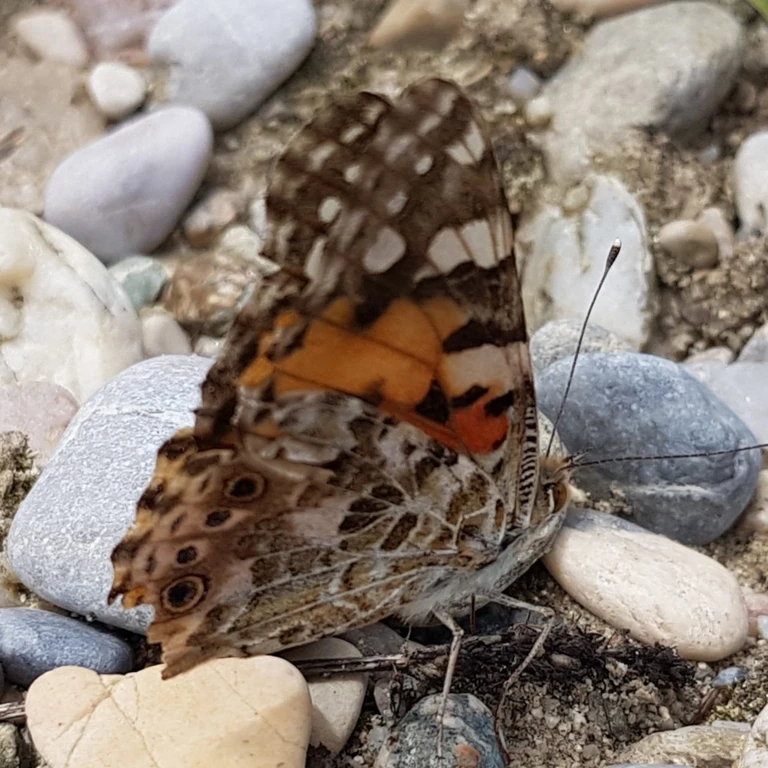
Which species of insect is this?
Vanessa cardui
